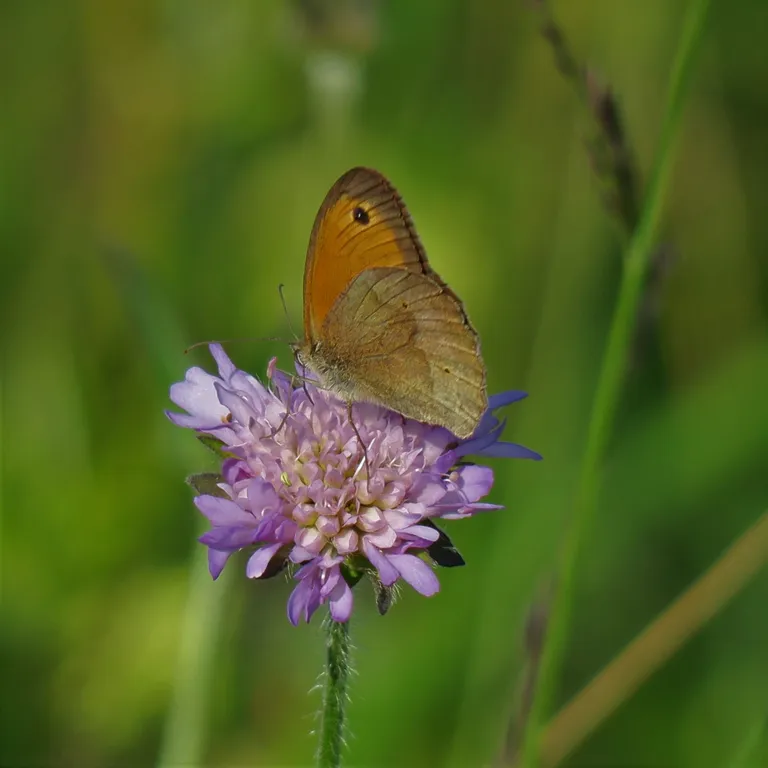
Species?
Maniola jurtina
